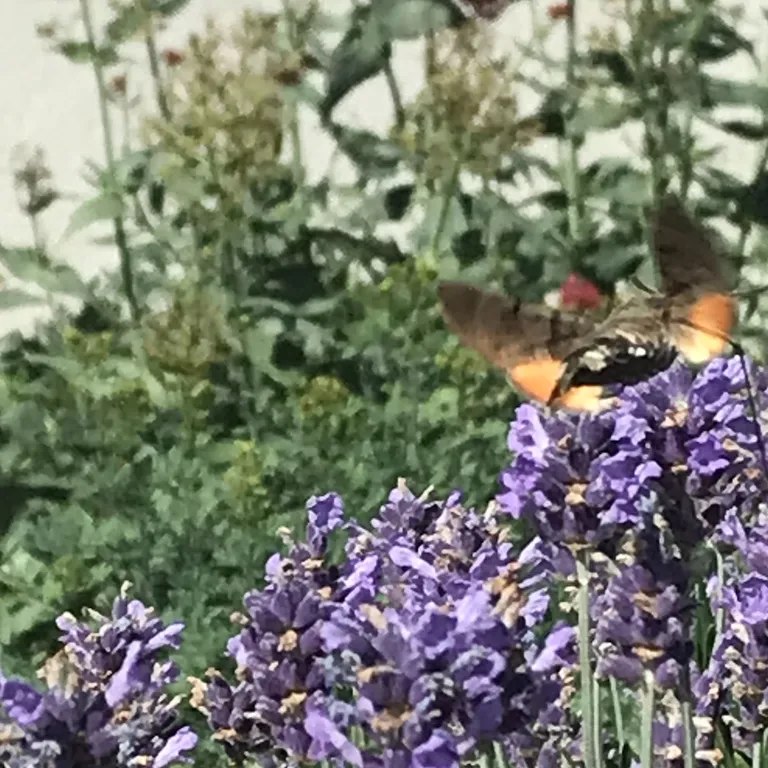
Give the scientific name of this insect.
Macroglossum stellatarum
